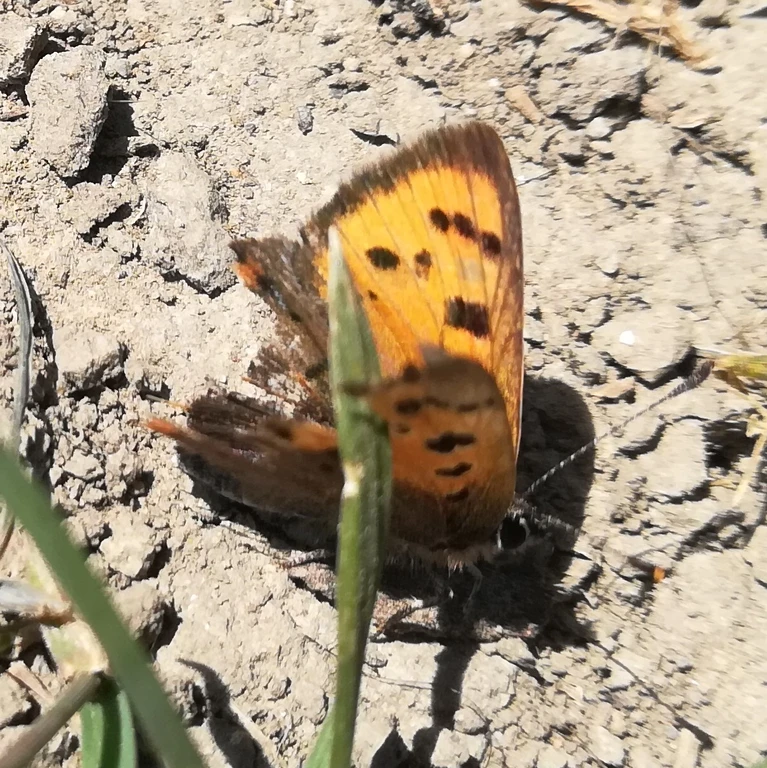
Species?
Lycaena phlaeas
